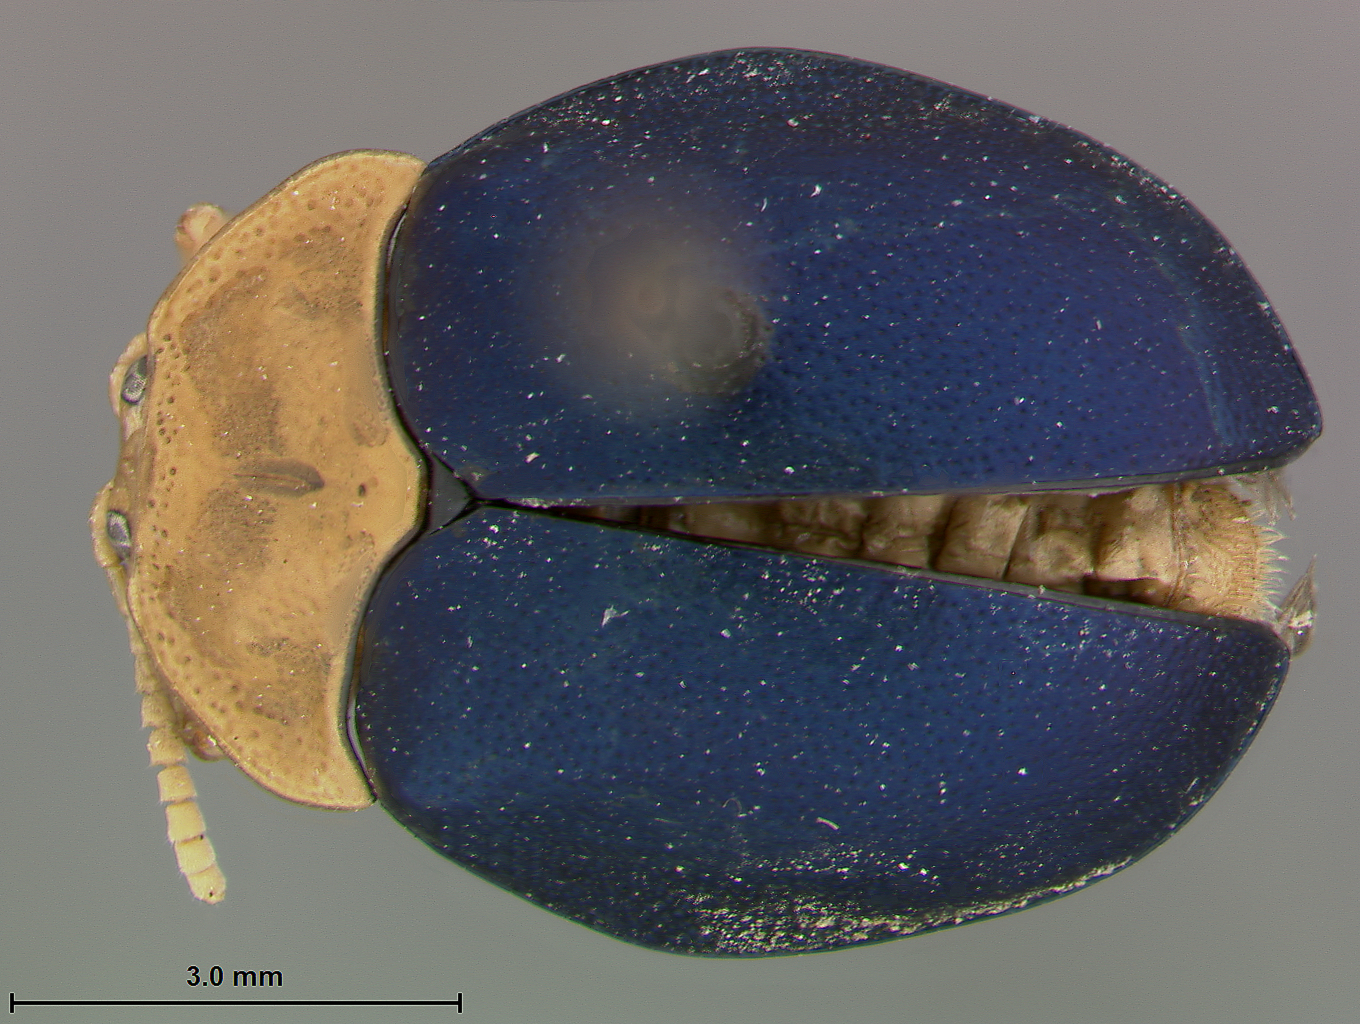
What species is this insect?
Stoiba indivisa
